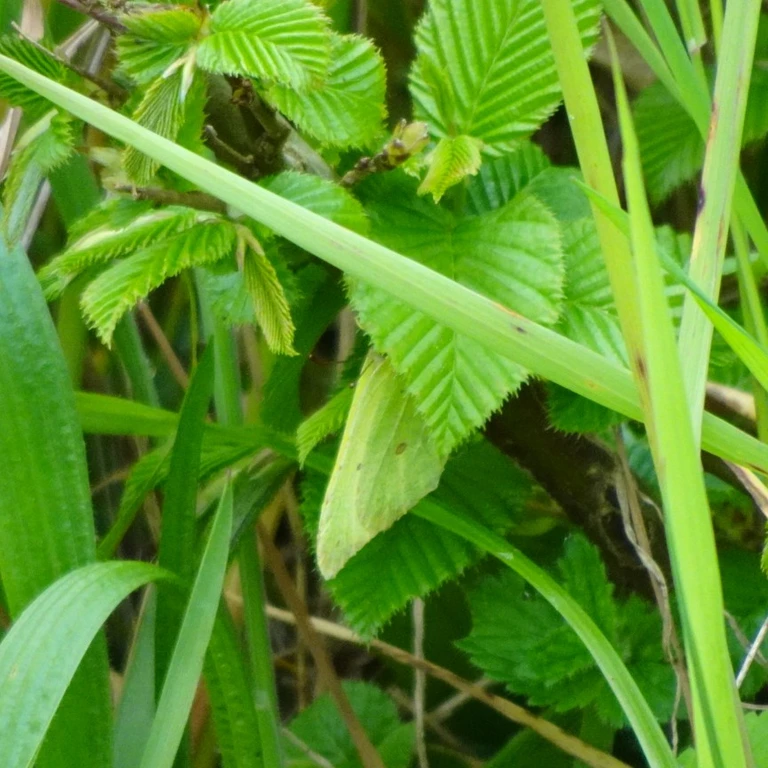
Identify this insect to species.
Gonepteryx rhamni
